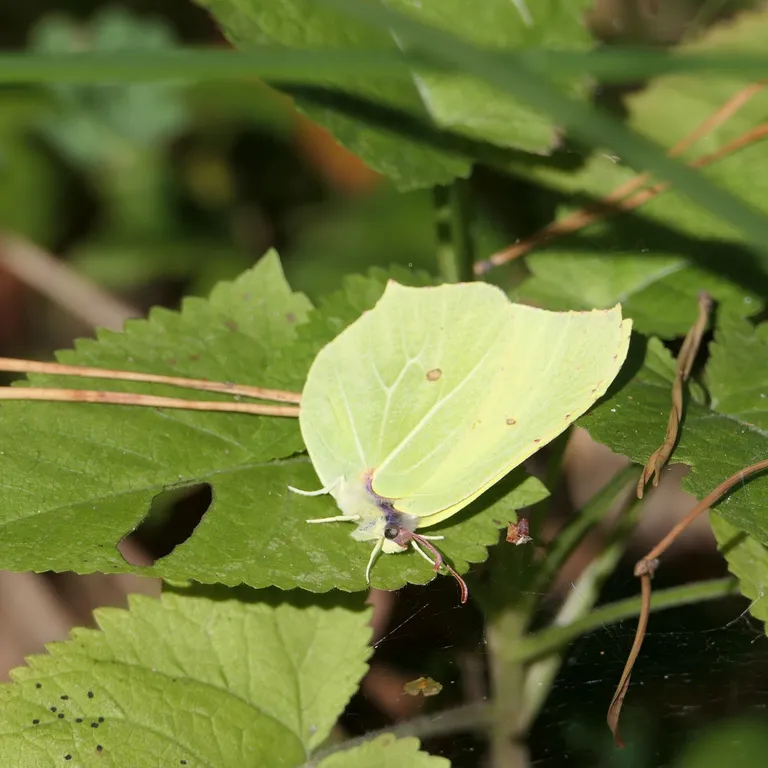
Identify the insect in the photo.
Gonepteryx rhamni
